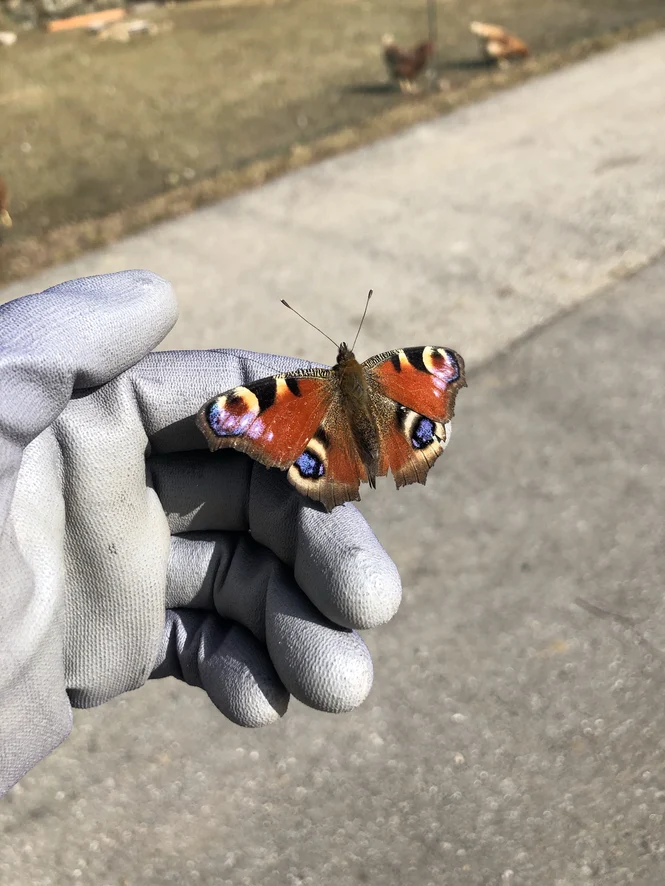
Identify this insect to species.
Aglais io
